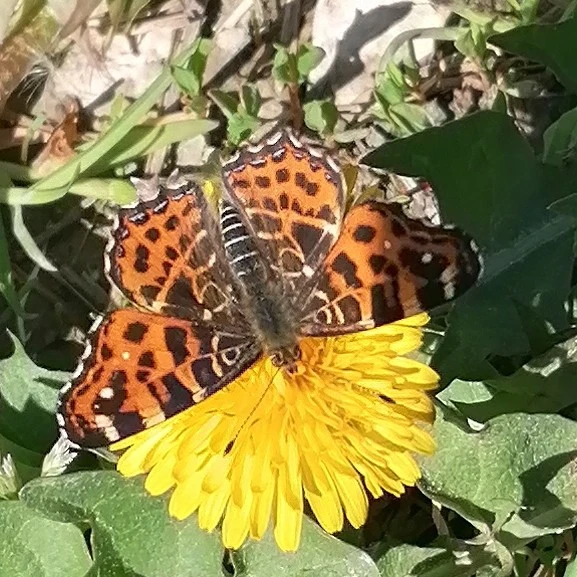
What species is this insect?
Araschnia levana
